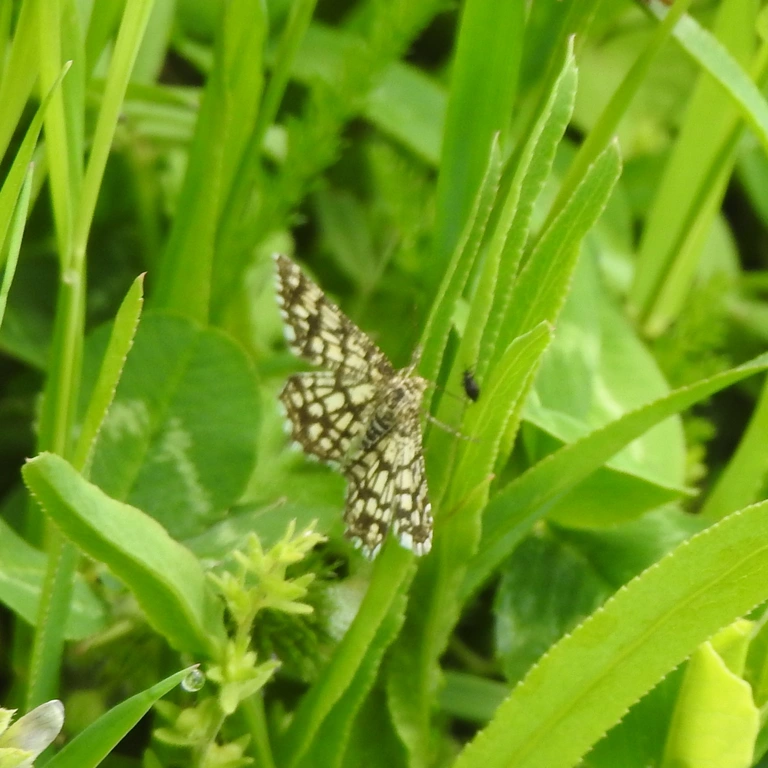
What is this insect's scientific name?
Chiasmia clathrata
